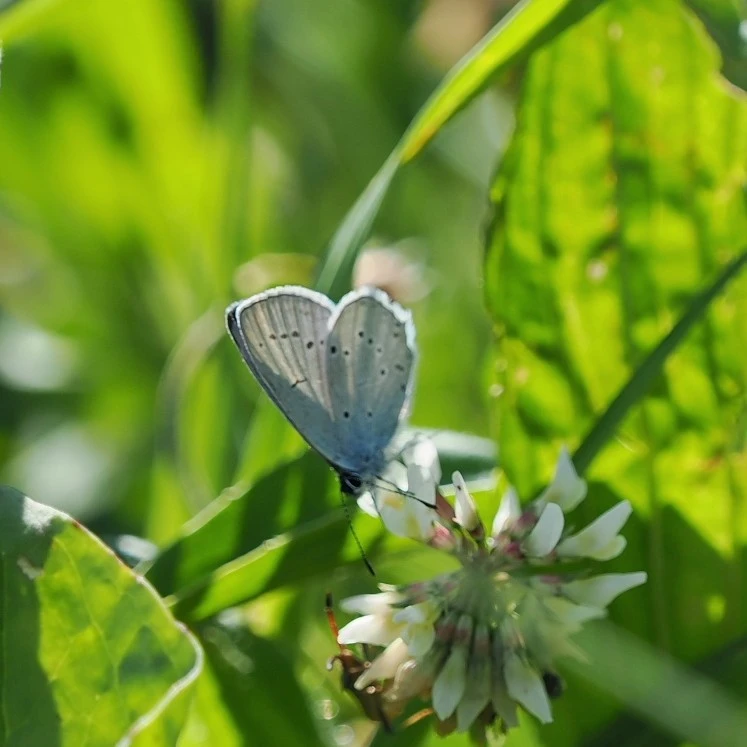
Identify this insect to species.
Cupido decolorata (also Elkalyce decolorata)
